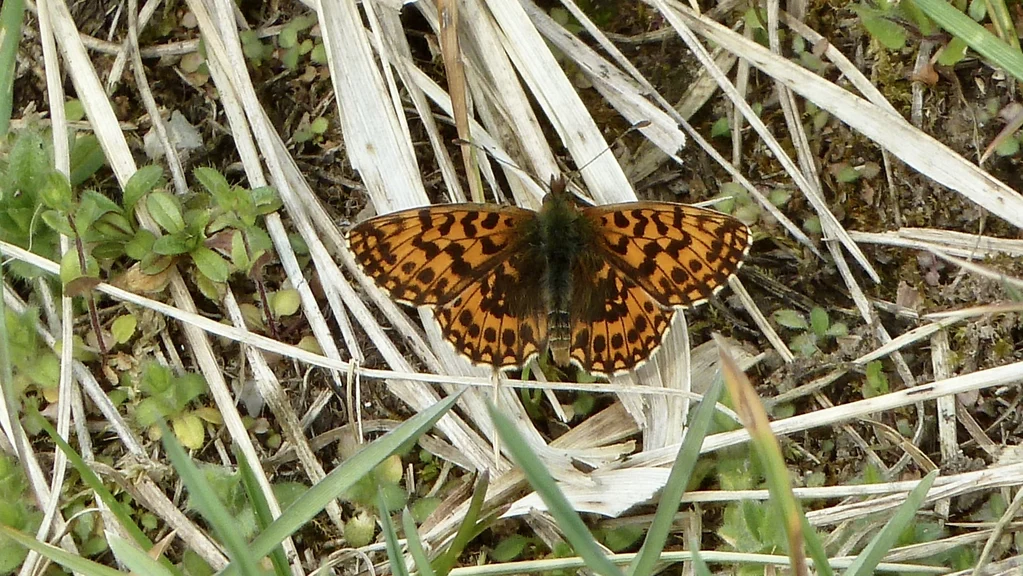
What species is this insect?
Boloria dia
